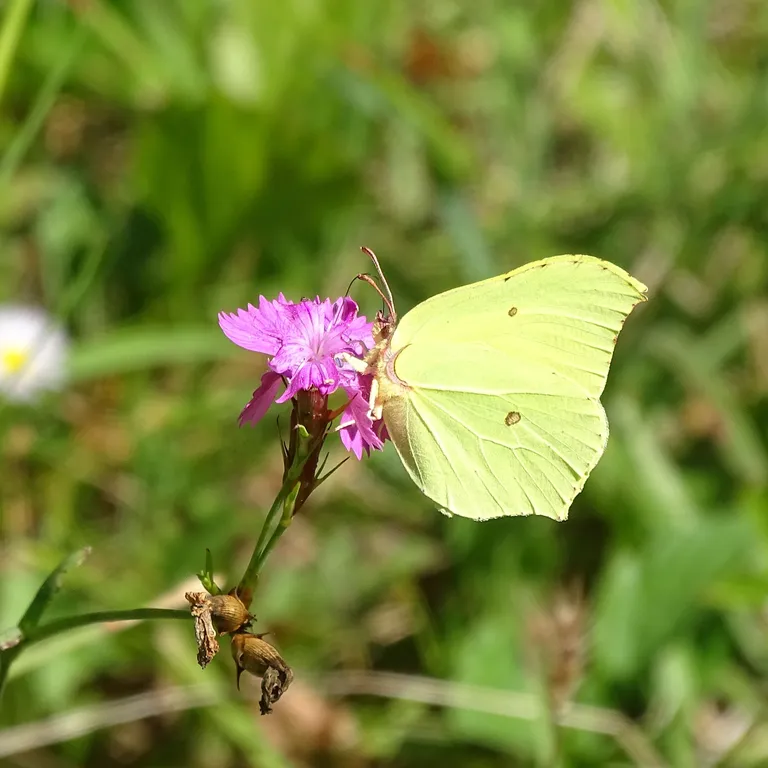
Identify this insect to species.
Gonepteryx rhamni
